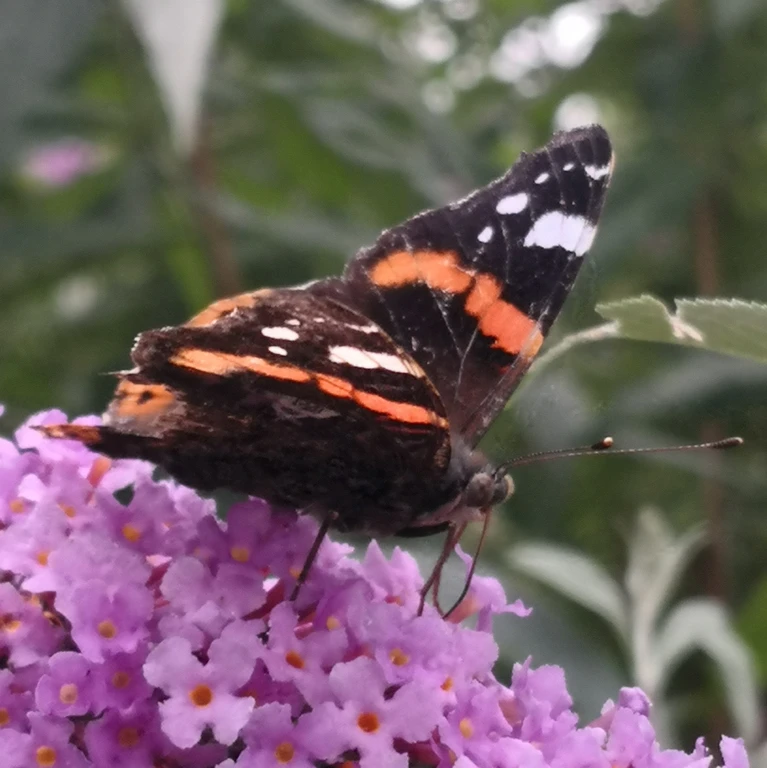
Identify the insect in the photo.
Vanessa atalanta
